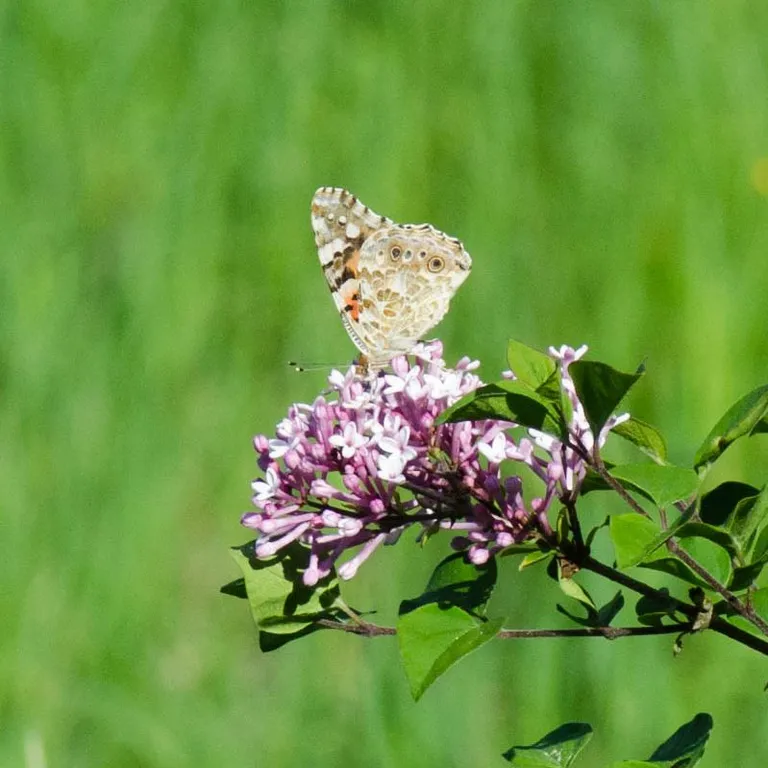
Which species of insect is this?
Vanessa cardui
